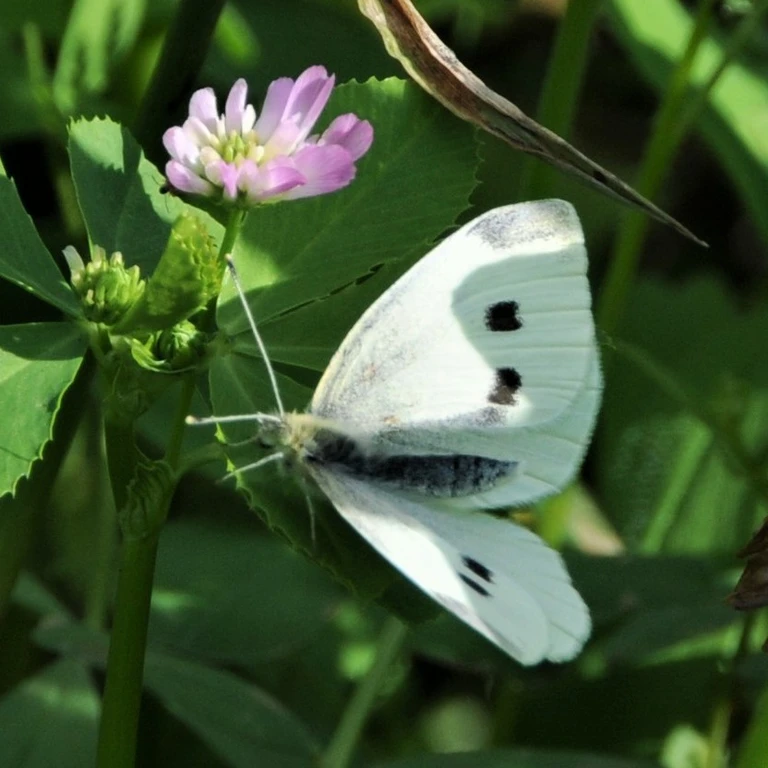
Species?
Pieris rapae
